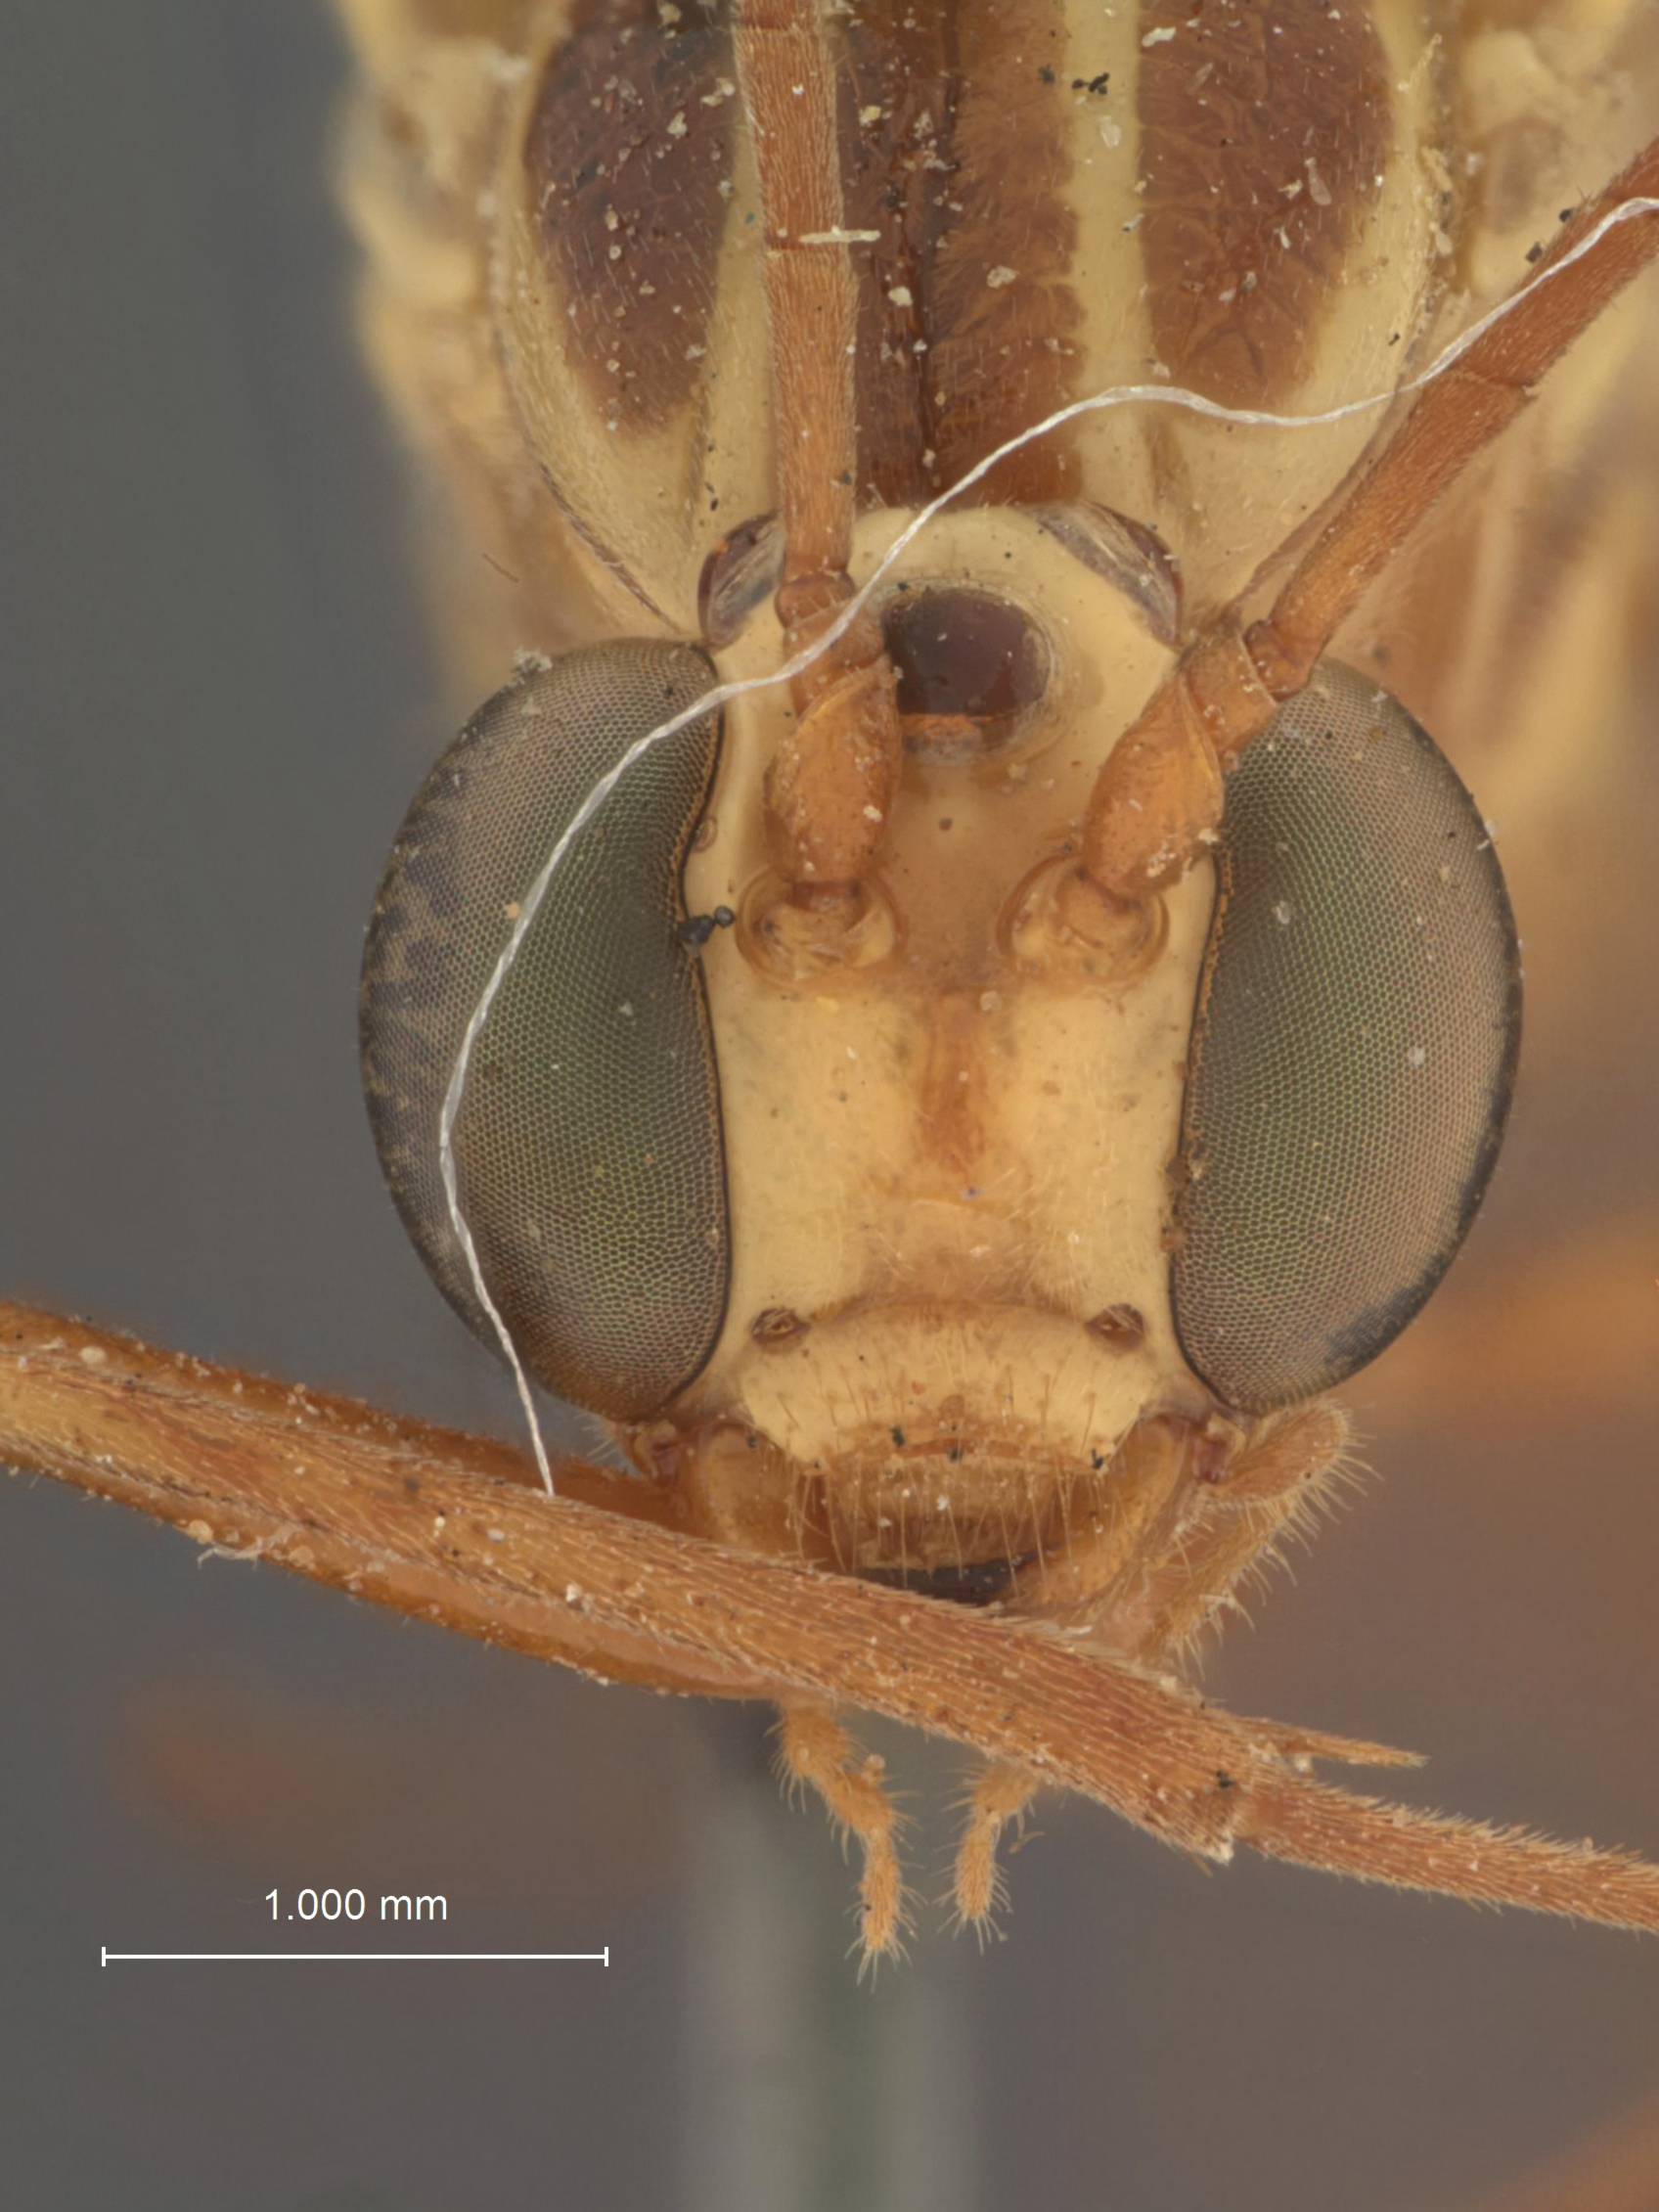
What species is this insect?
Paniscus pulcher
